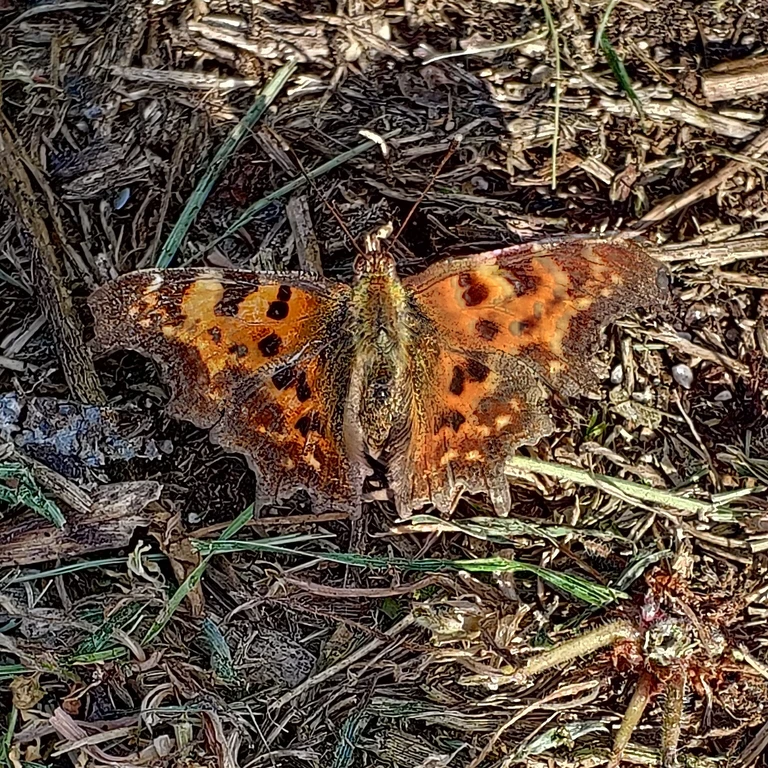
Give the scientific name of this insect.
Polygonia c-album
